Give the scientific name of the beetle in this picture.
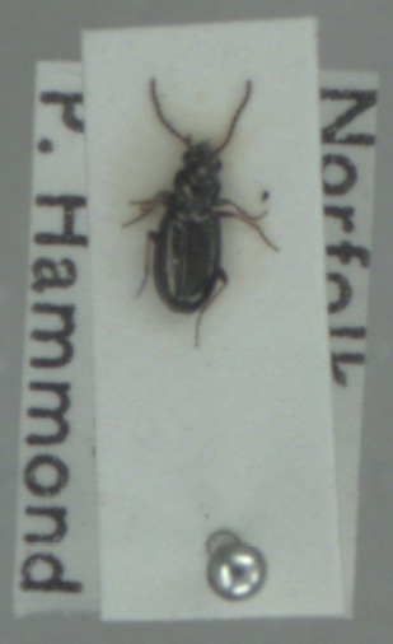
Bembidion lampros
